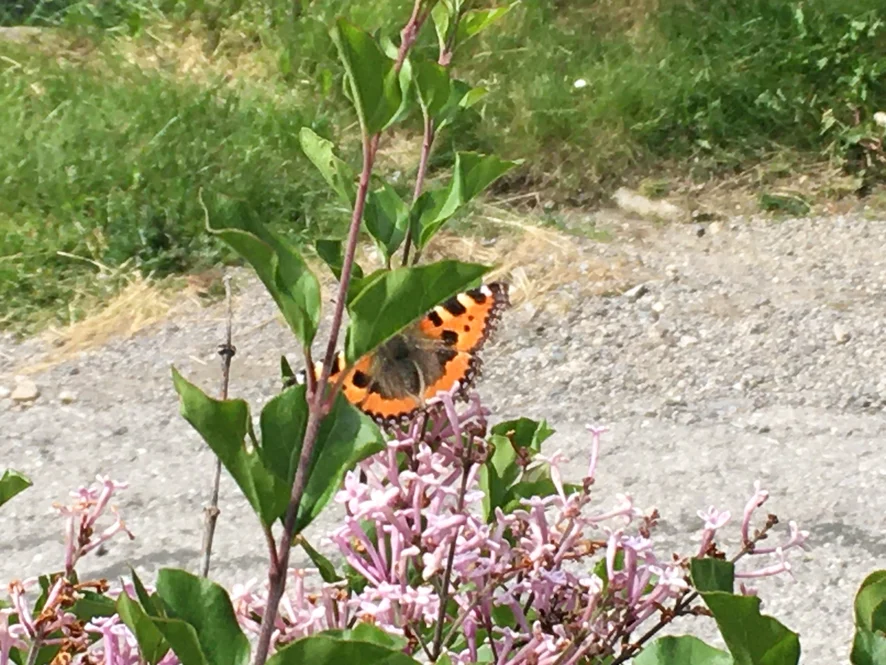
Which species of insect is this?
Aglais urticae
